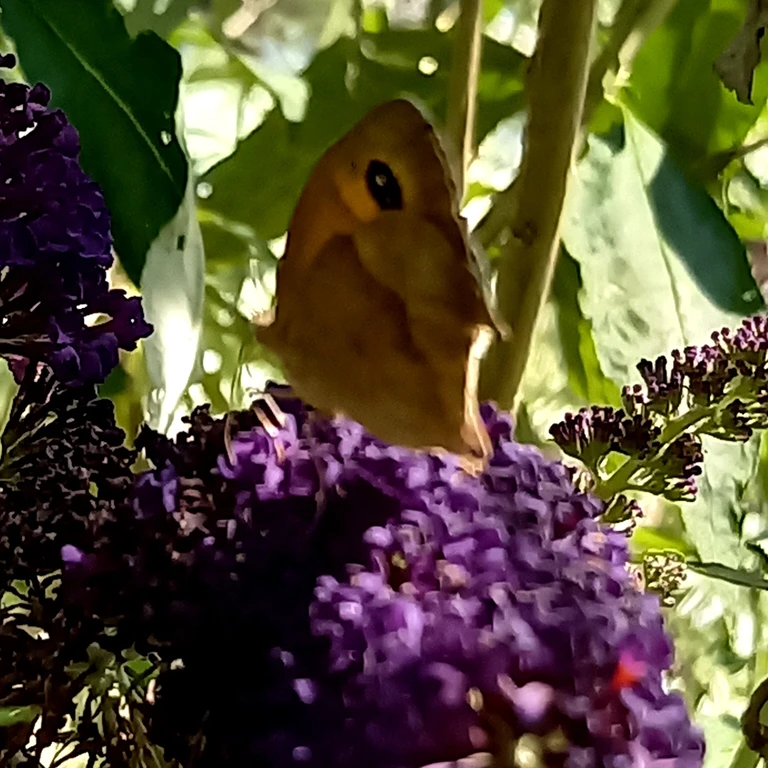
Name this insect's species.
Maniola jurtina
